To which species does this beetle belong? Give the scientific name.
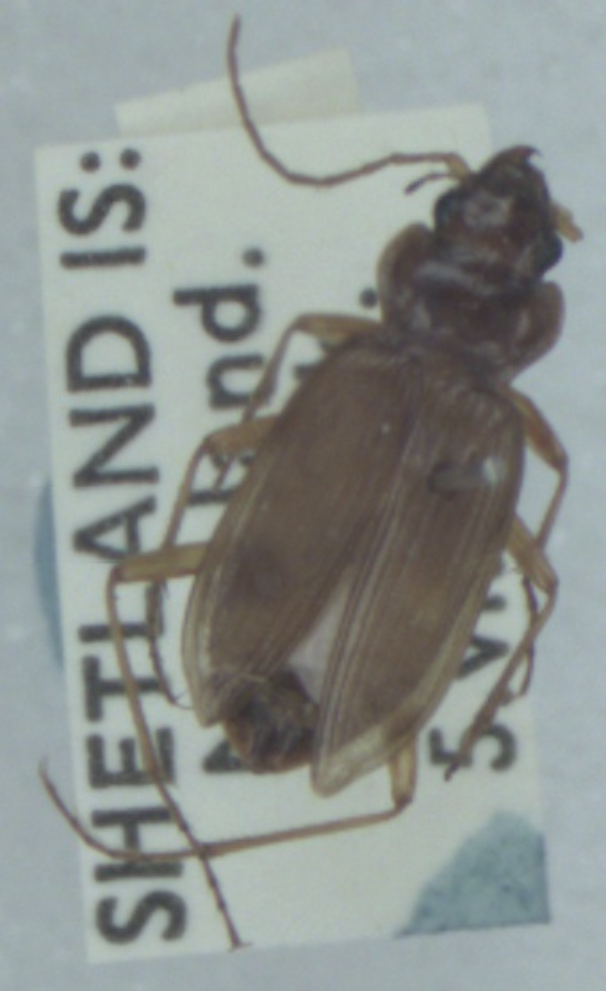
Nebria salina
